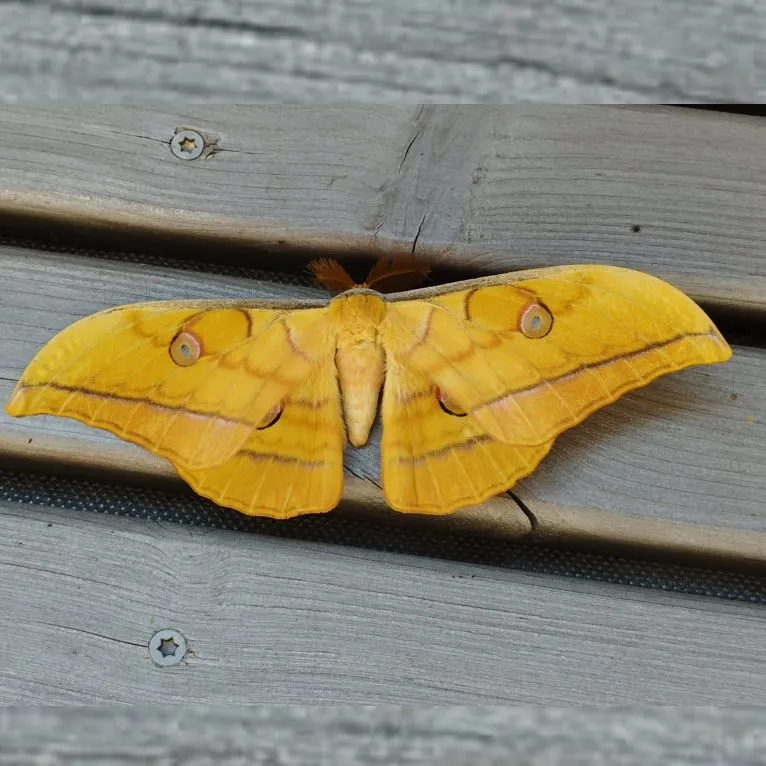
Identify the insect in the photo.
Antheraea yamamai
